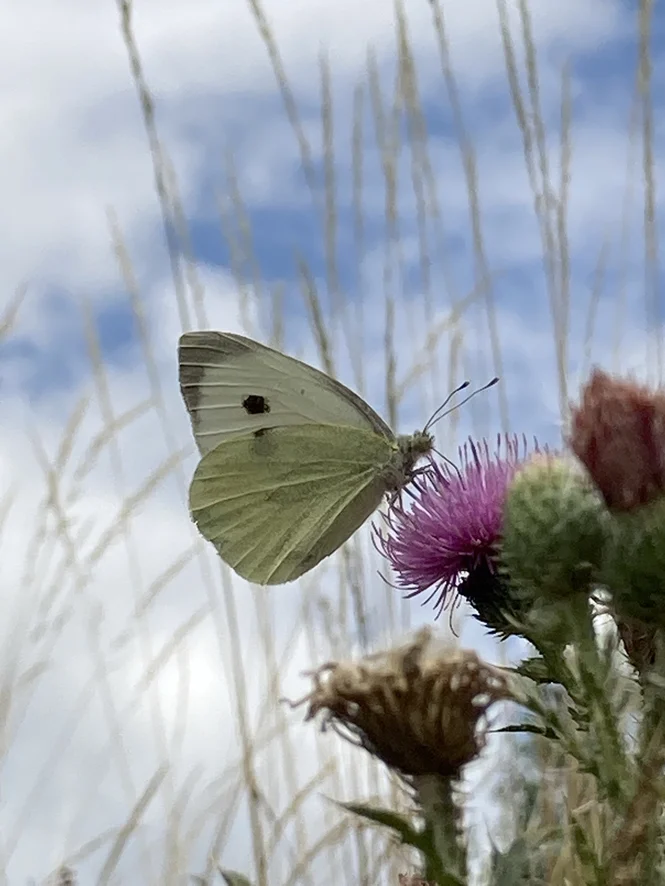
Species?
Pieris brassicae
